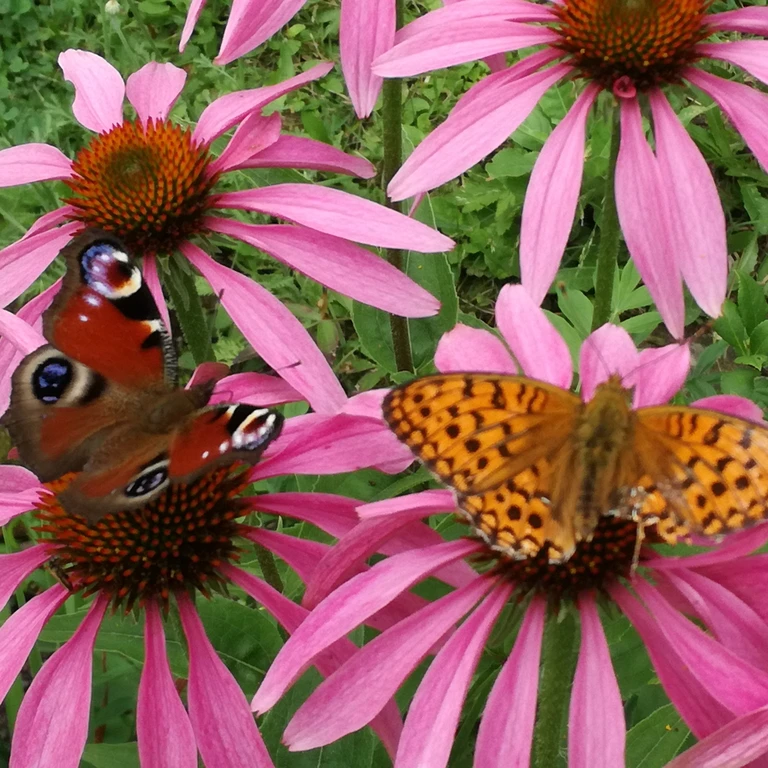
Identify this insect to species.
Aglais io
